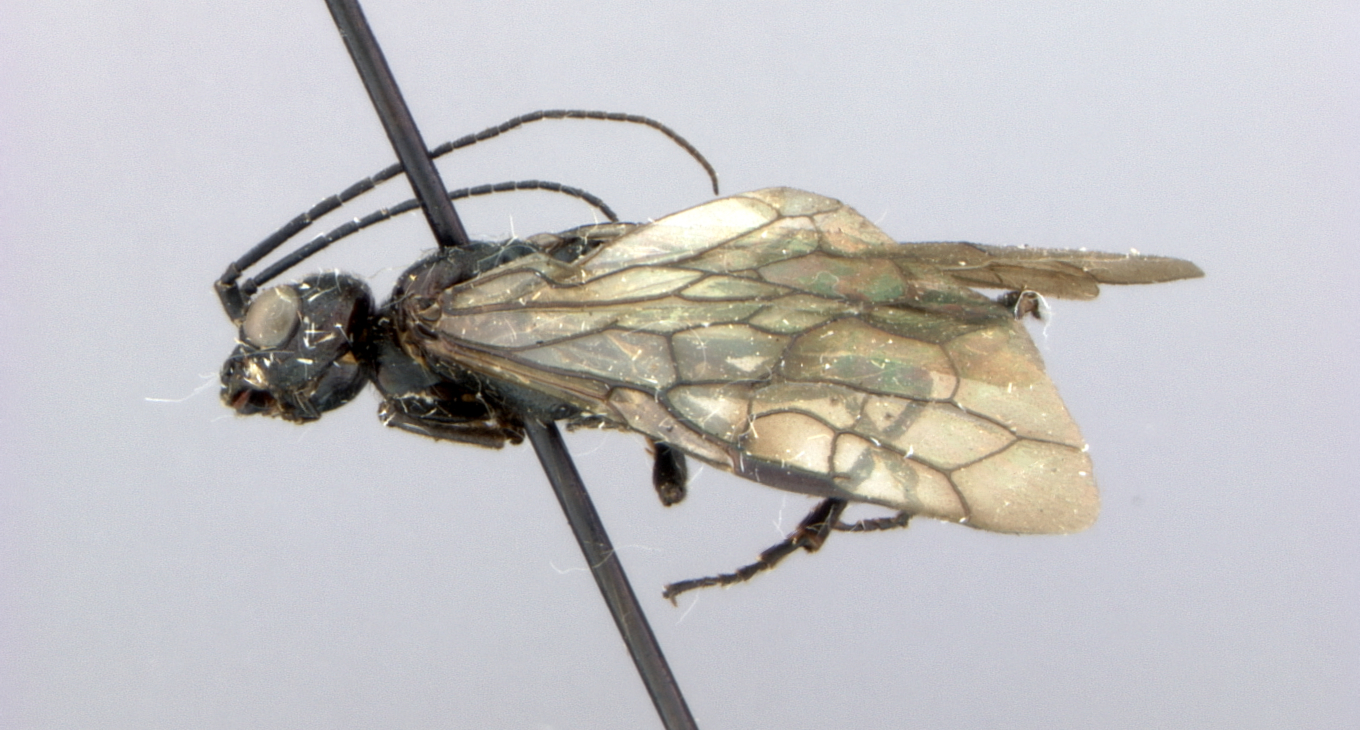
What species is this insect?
Cephalacia nigra
